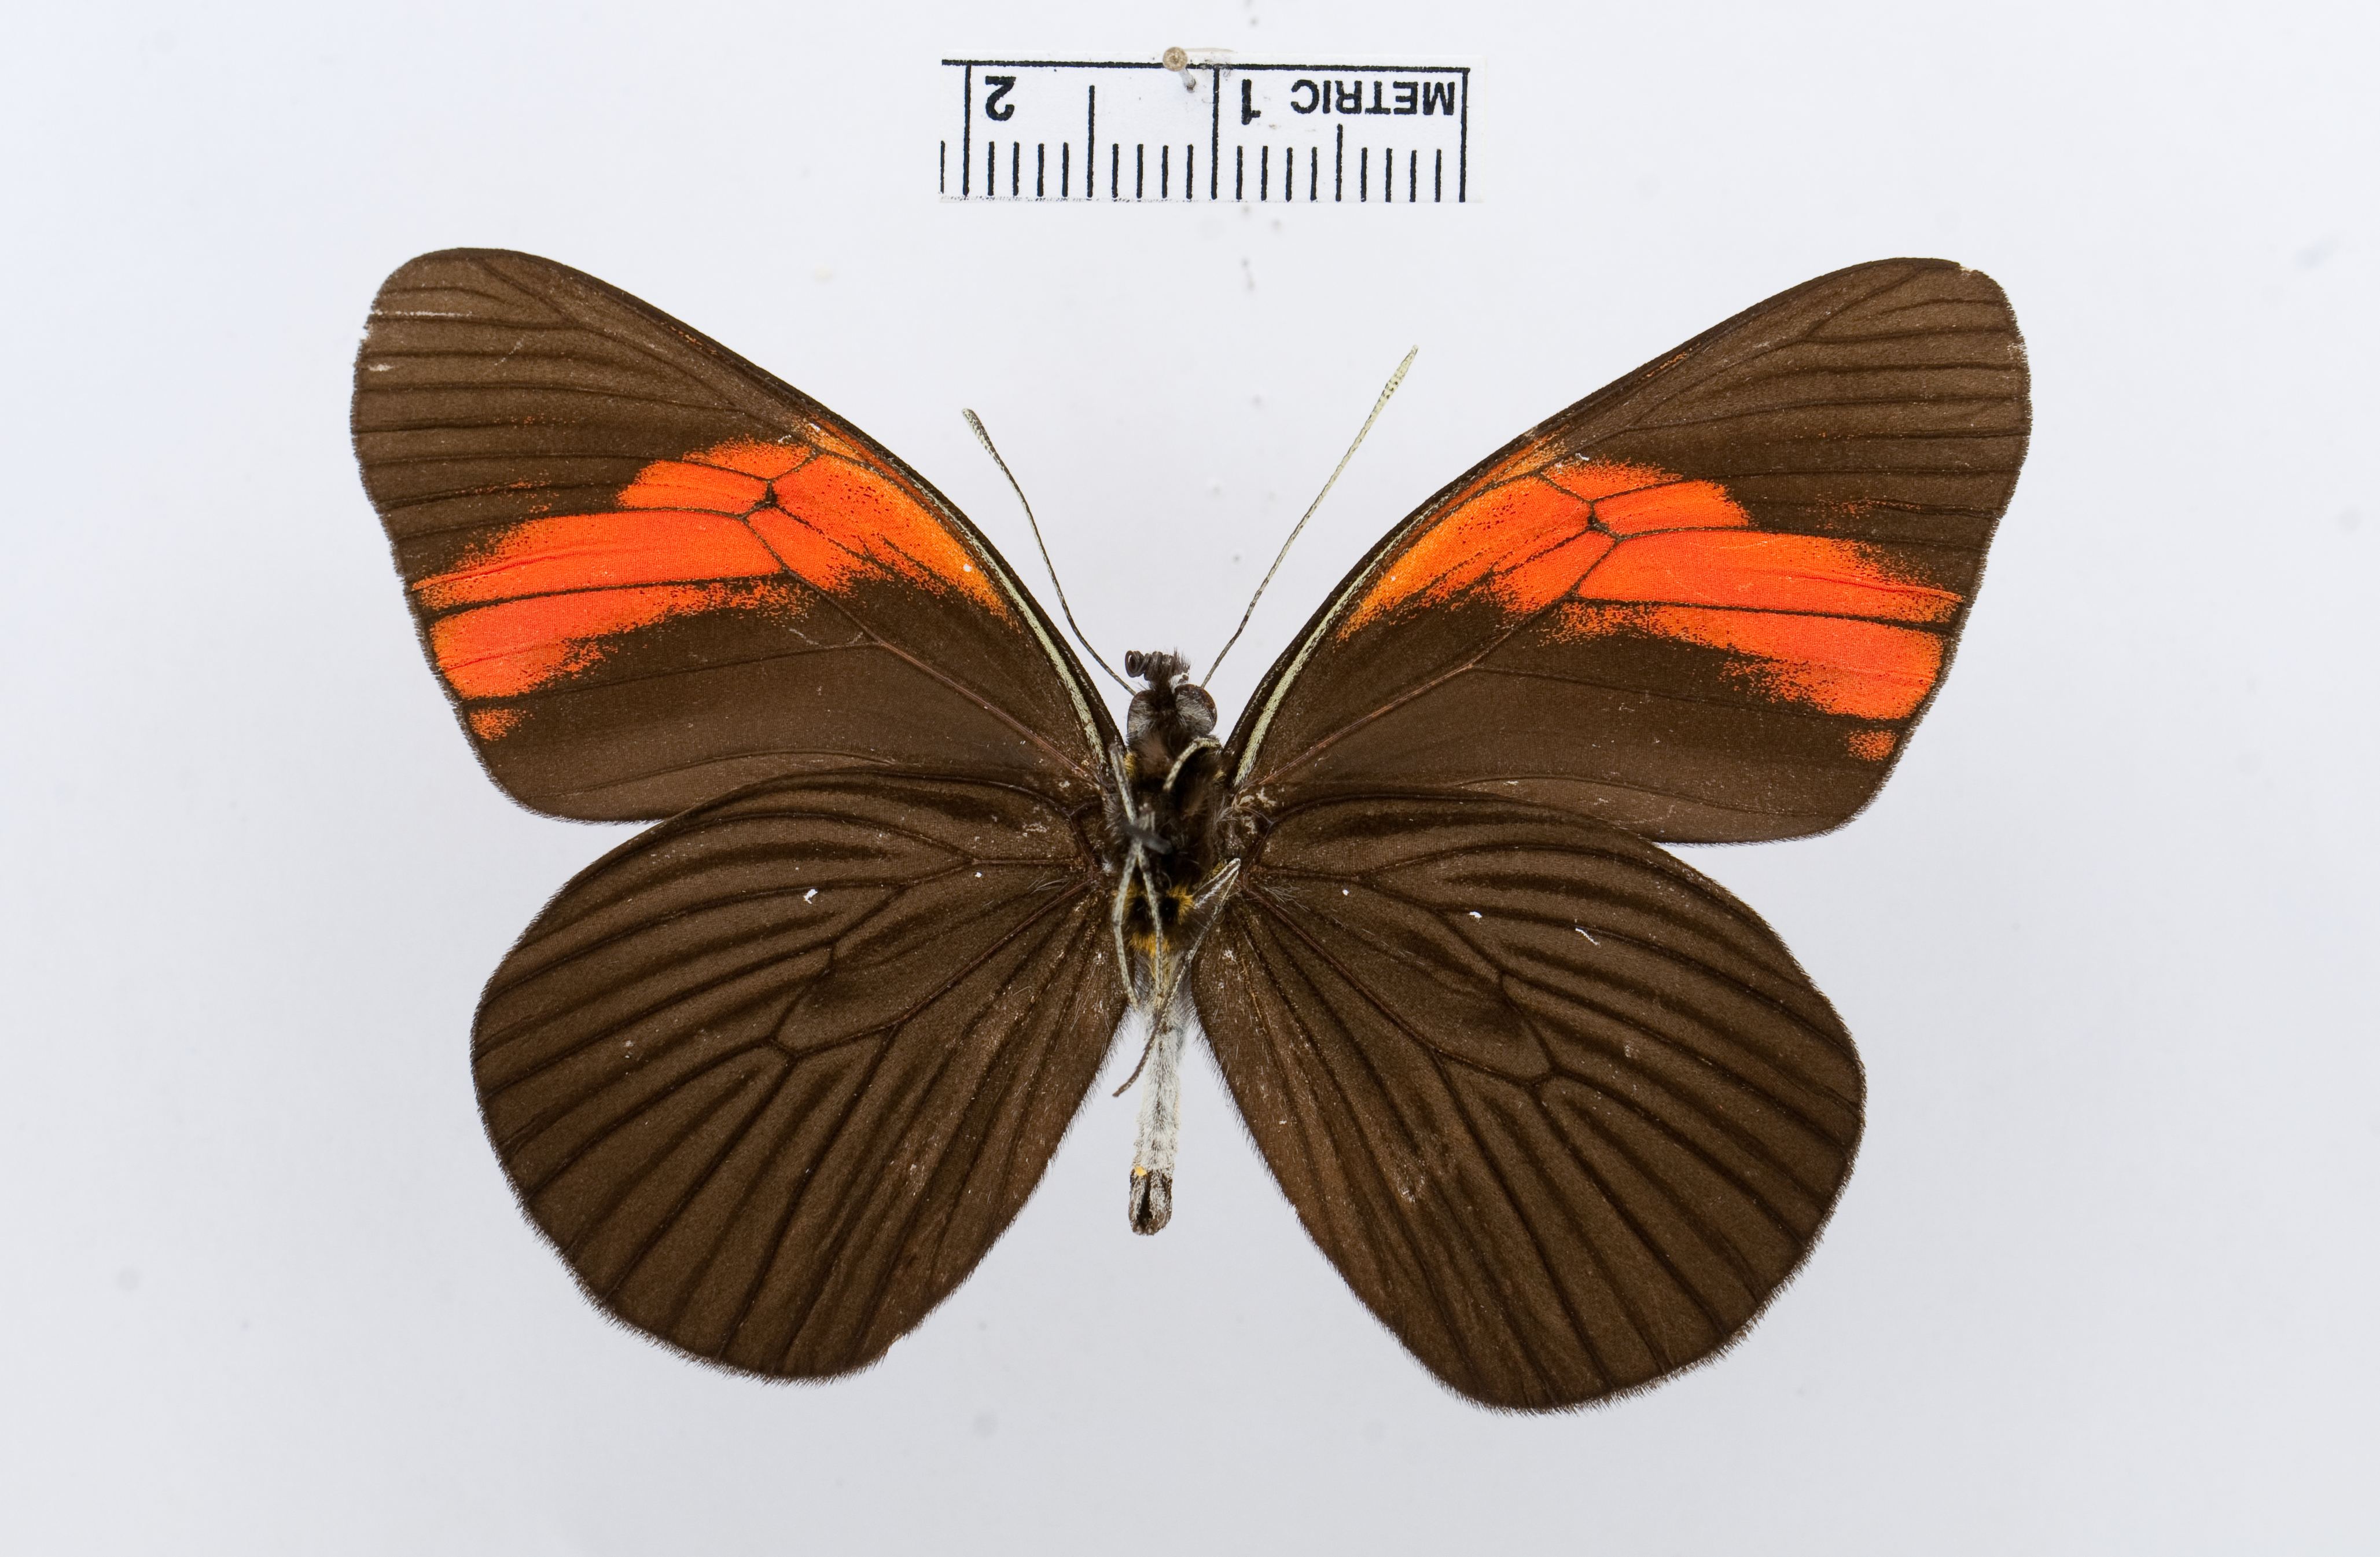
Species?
Pereute callinira
